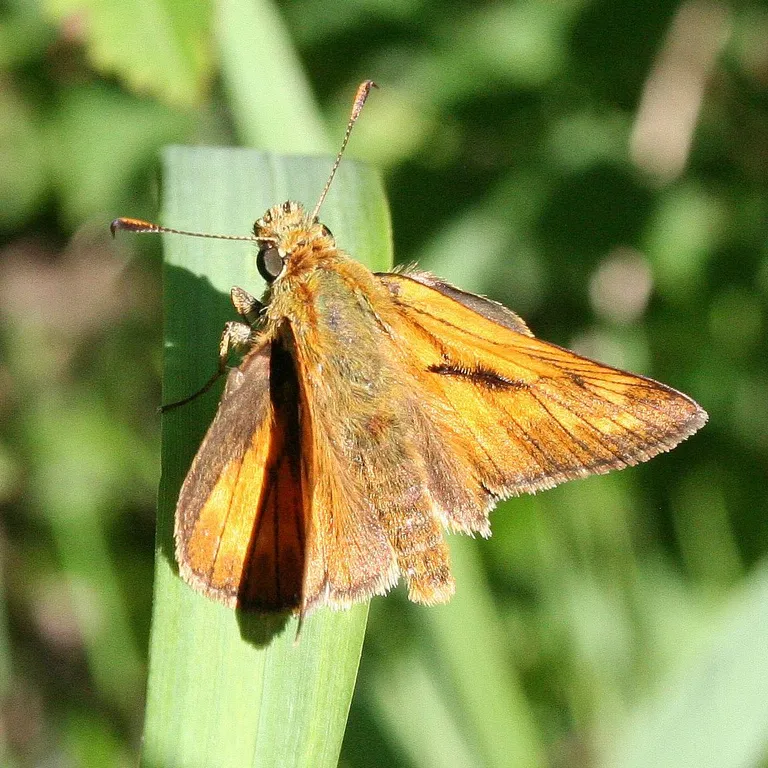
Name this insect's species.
Ochlodes sylvanus (also Ochlodes venata)
